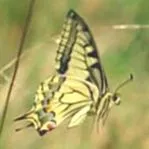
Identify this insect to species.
Papilio machaon
